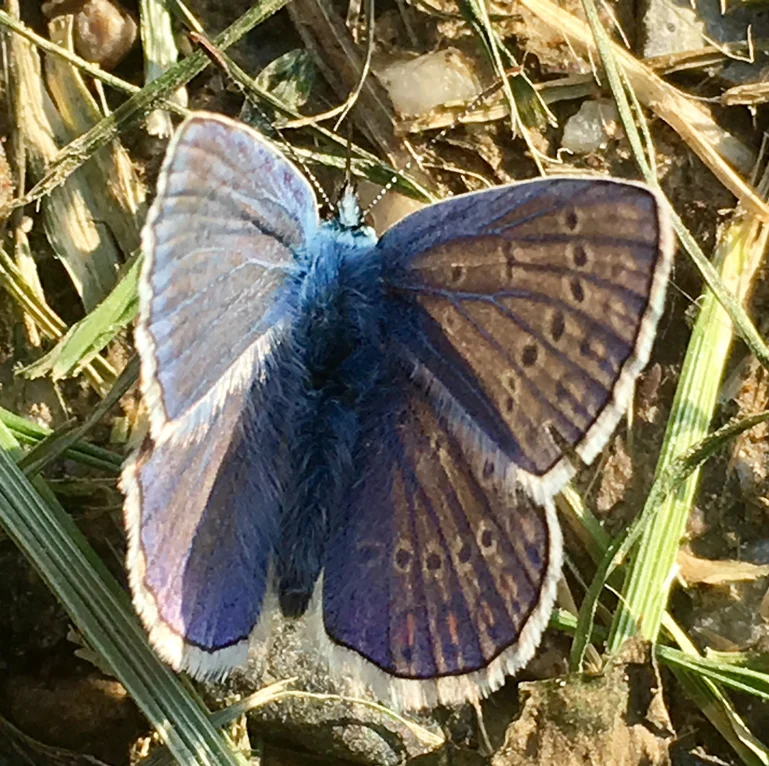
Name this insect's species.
Polyommatus icarus
